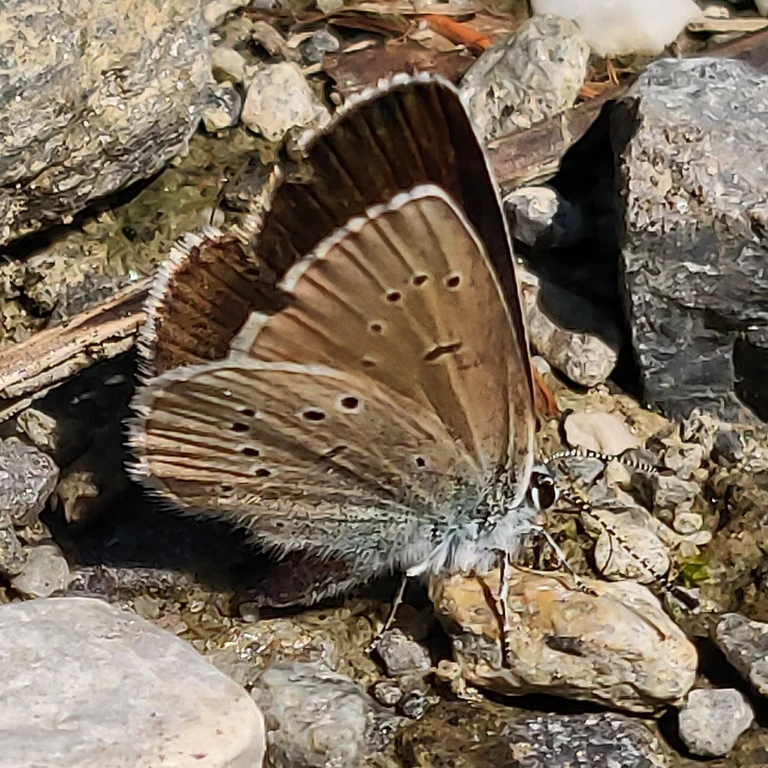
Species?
Cyaniris semiargus
